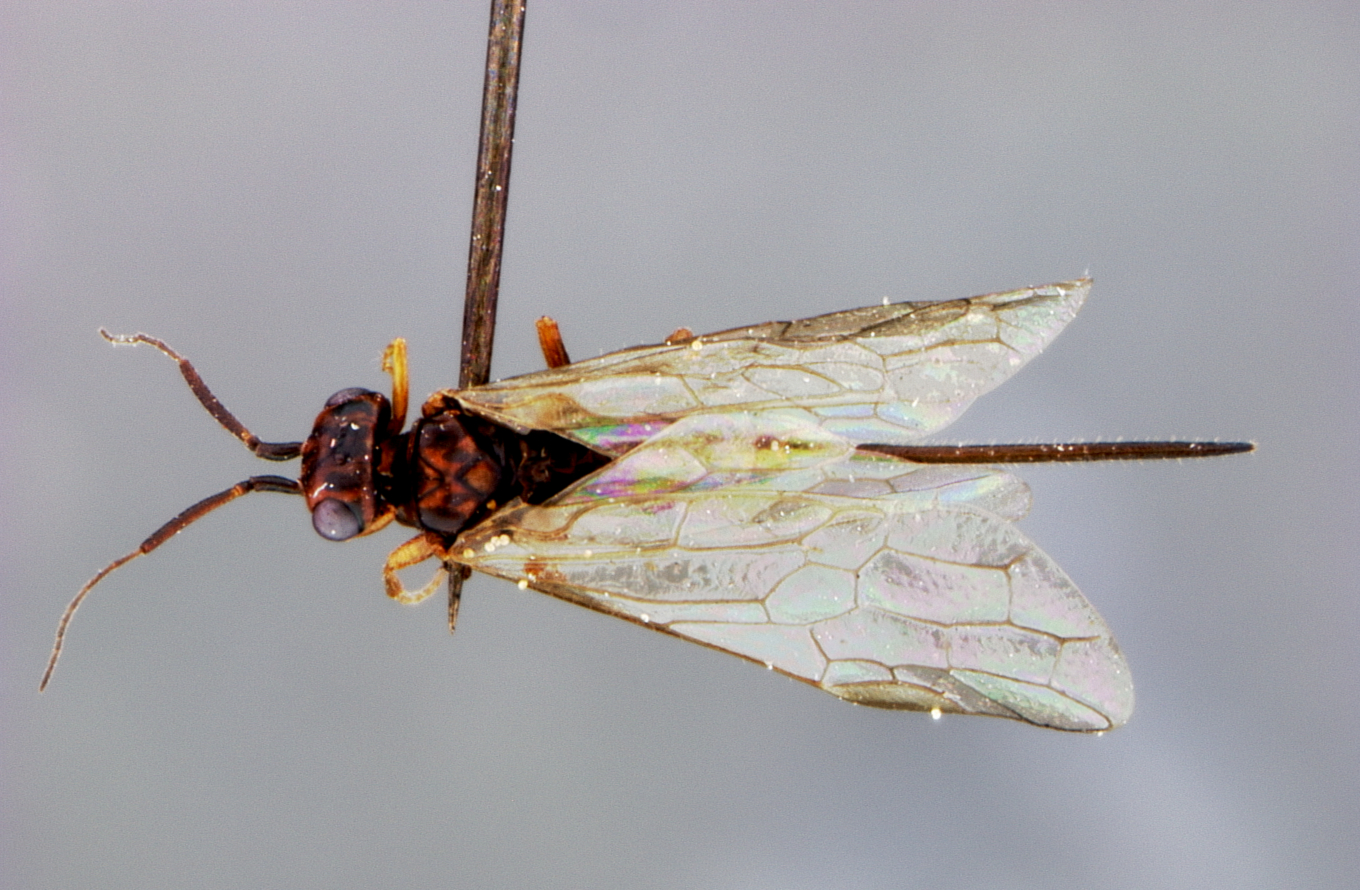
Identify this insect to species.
Xyela serrata
